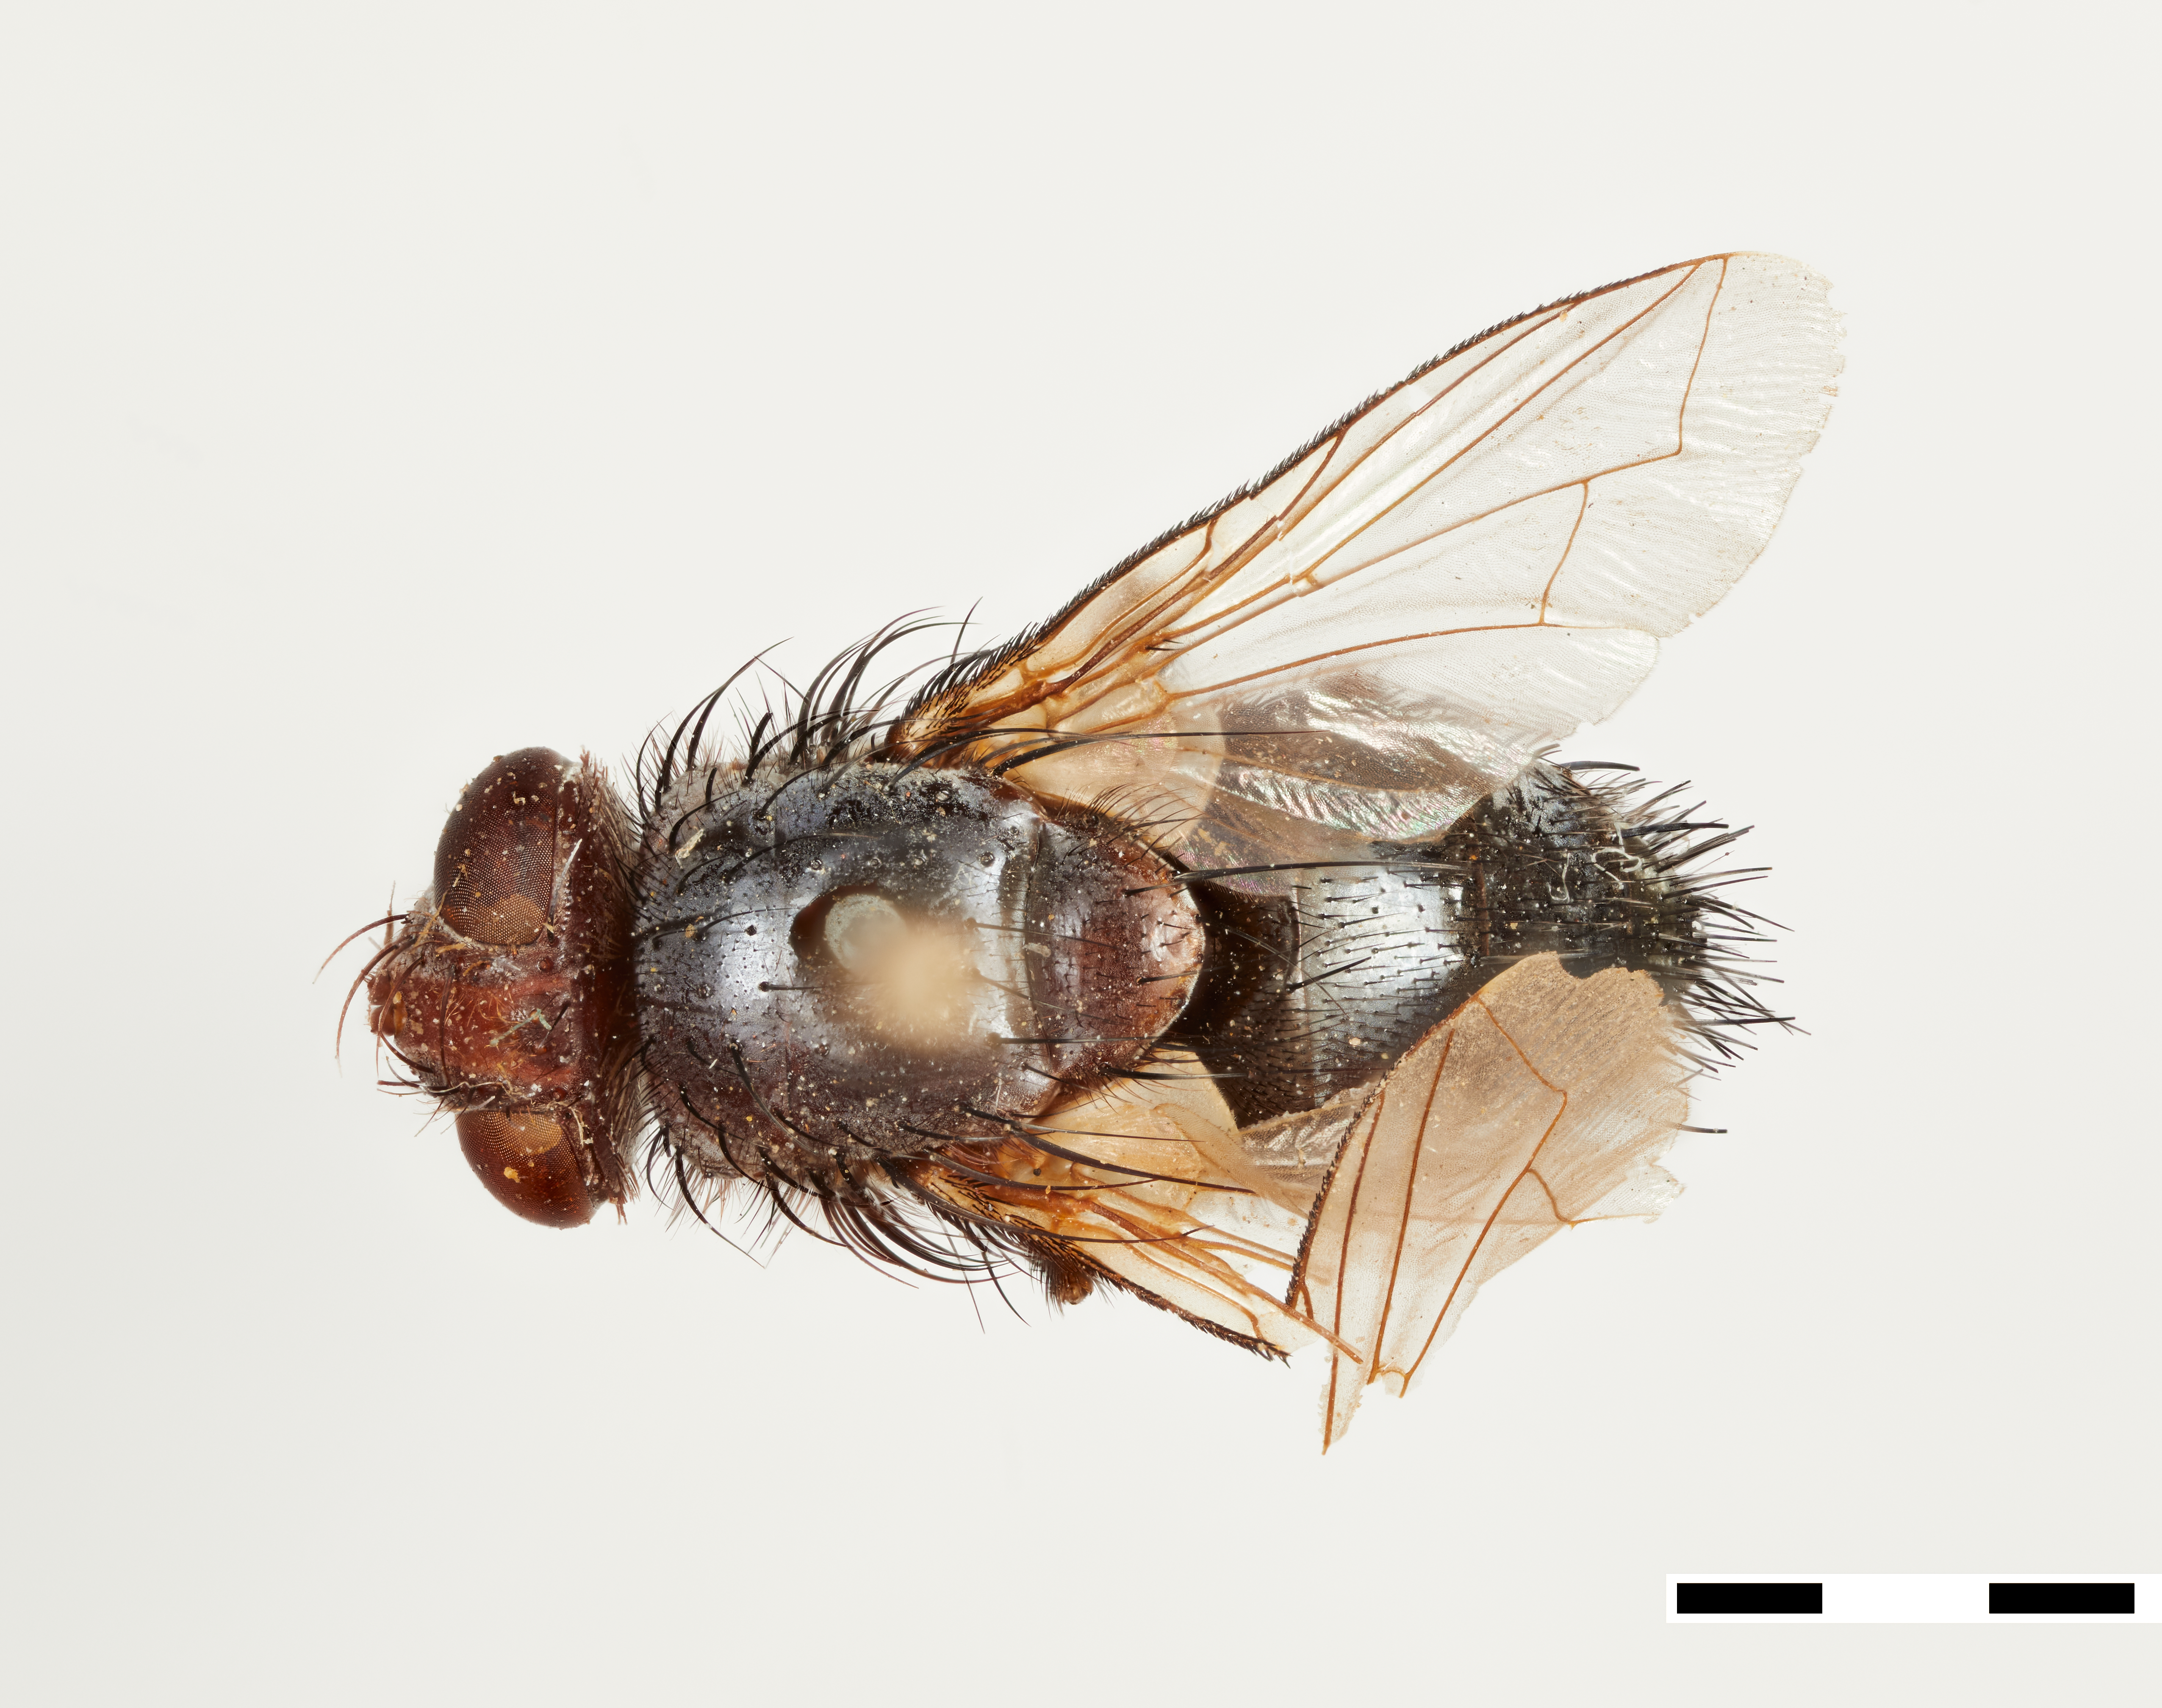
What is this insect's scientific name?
Sturmia bakeri
